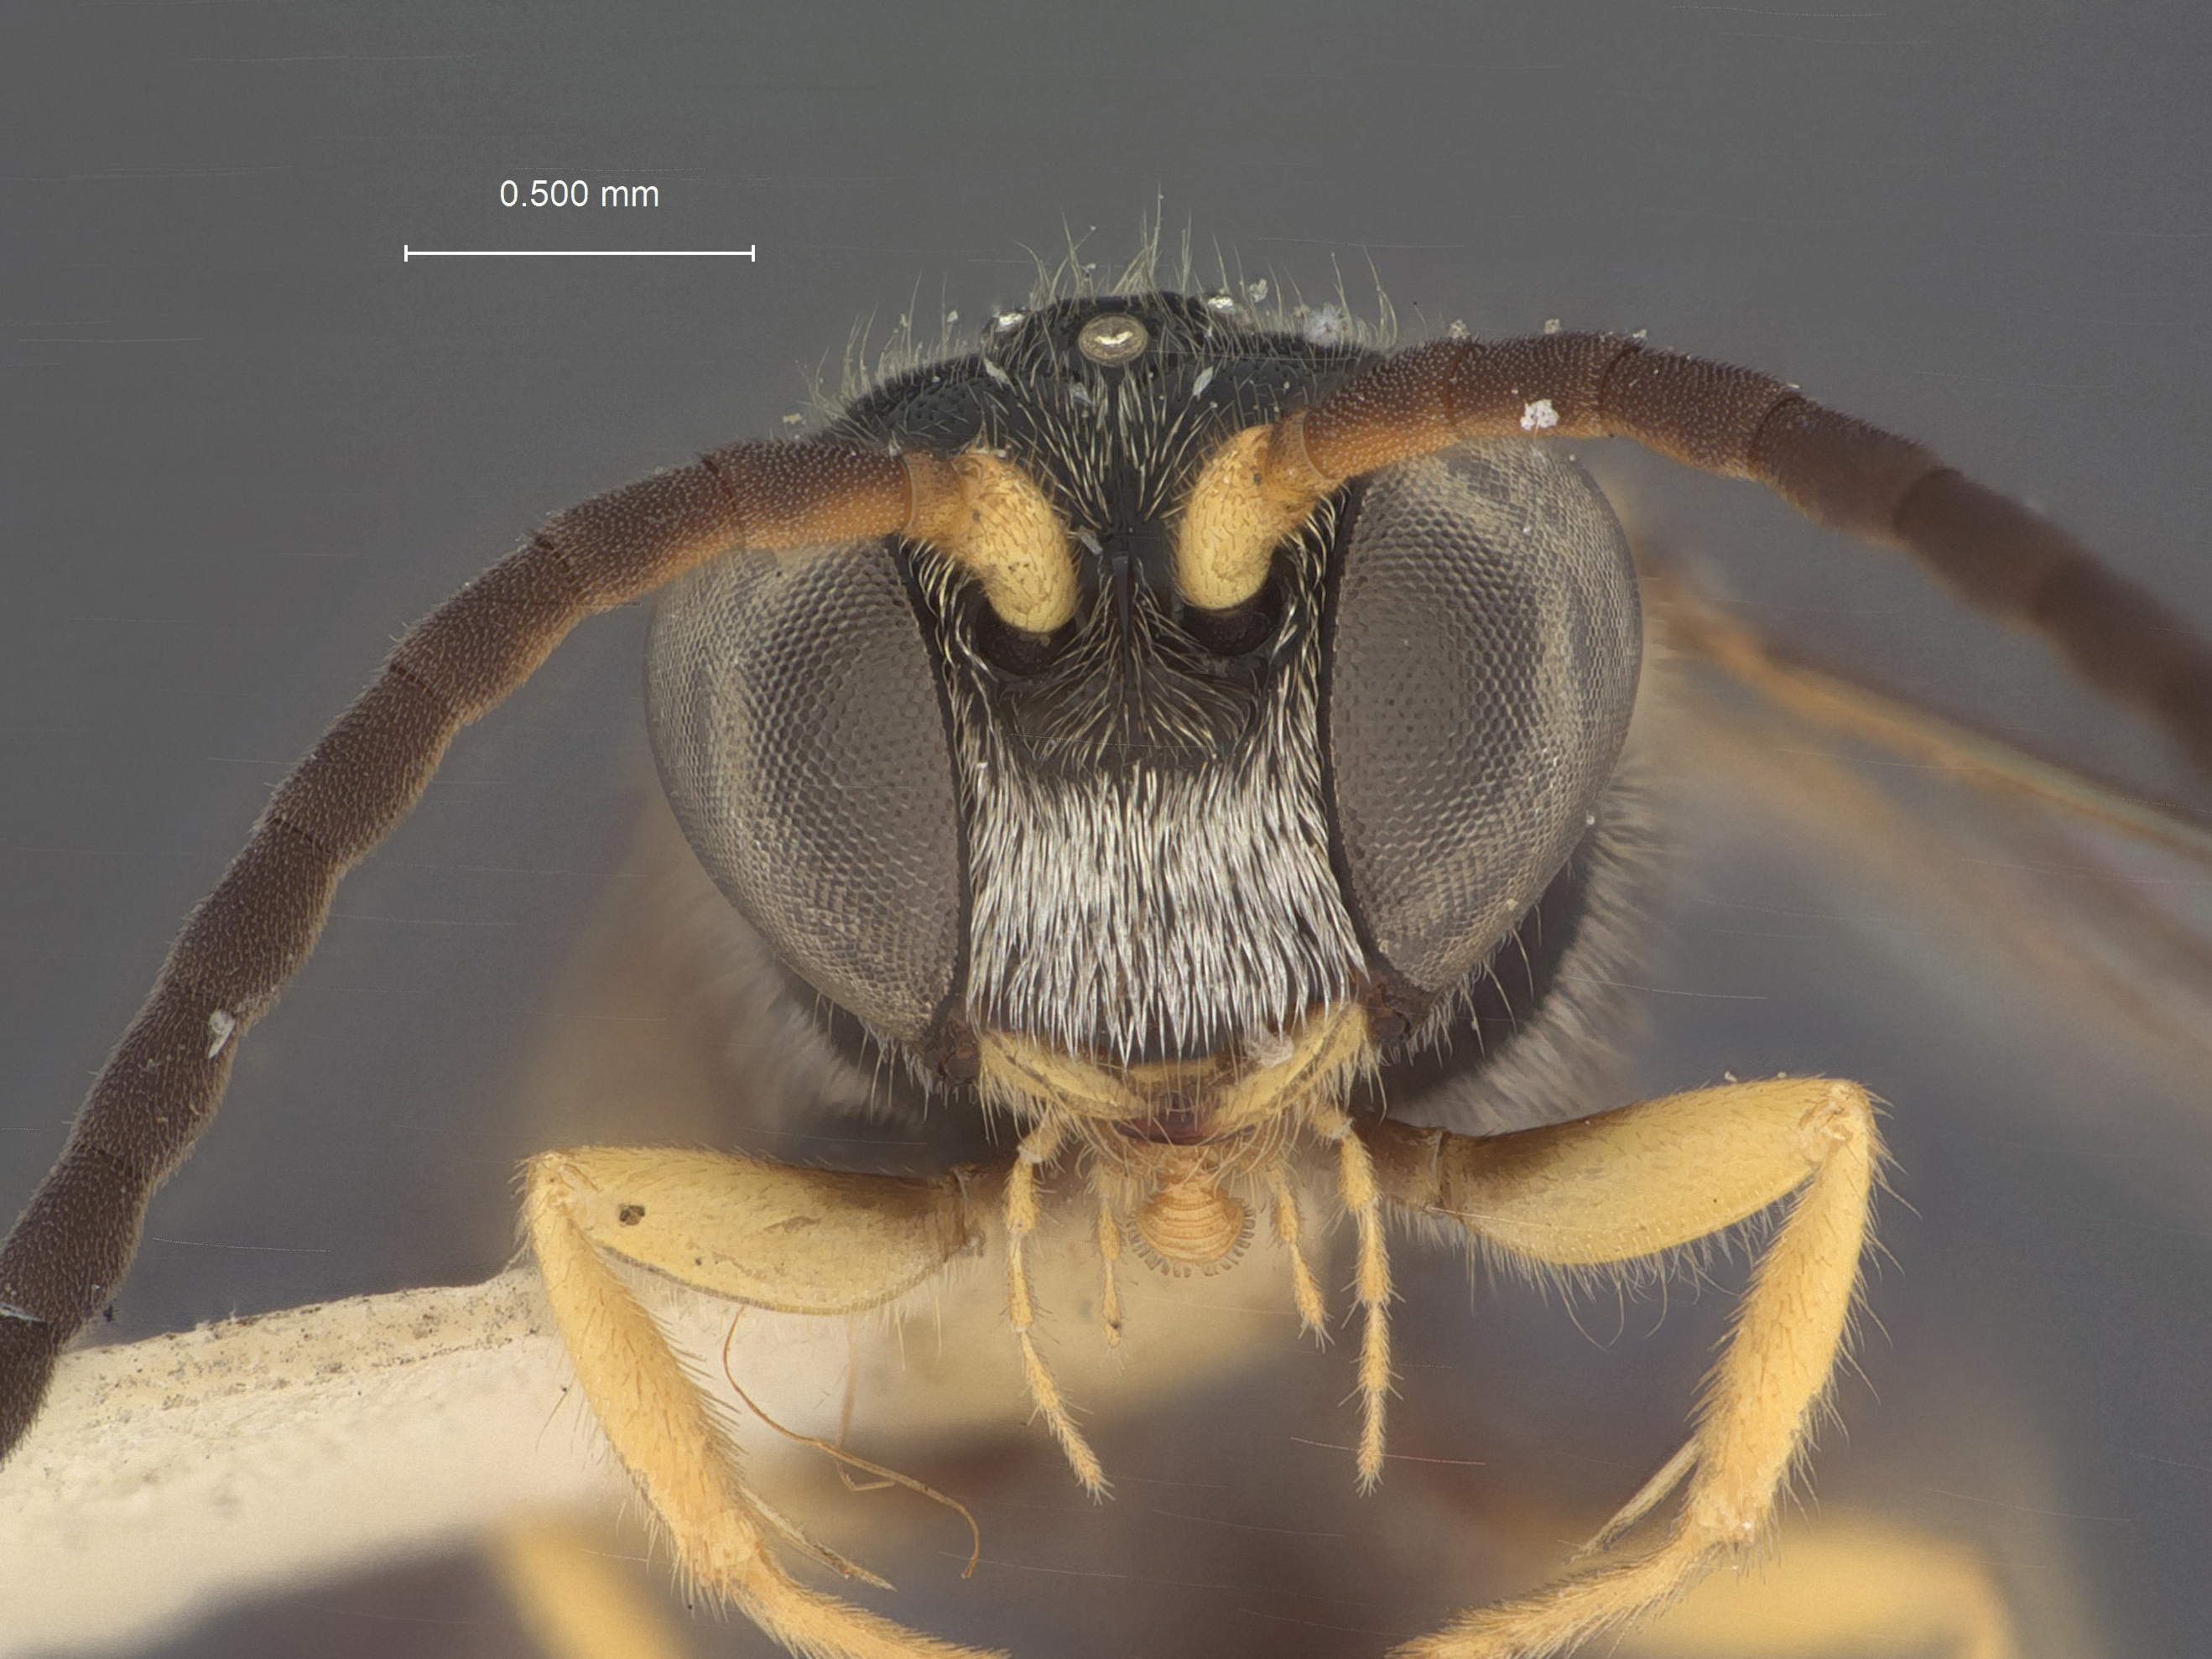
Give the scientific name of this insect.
Psenulus xanthognatha
